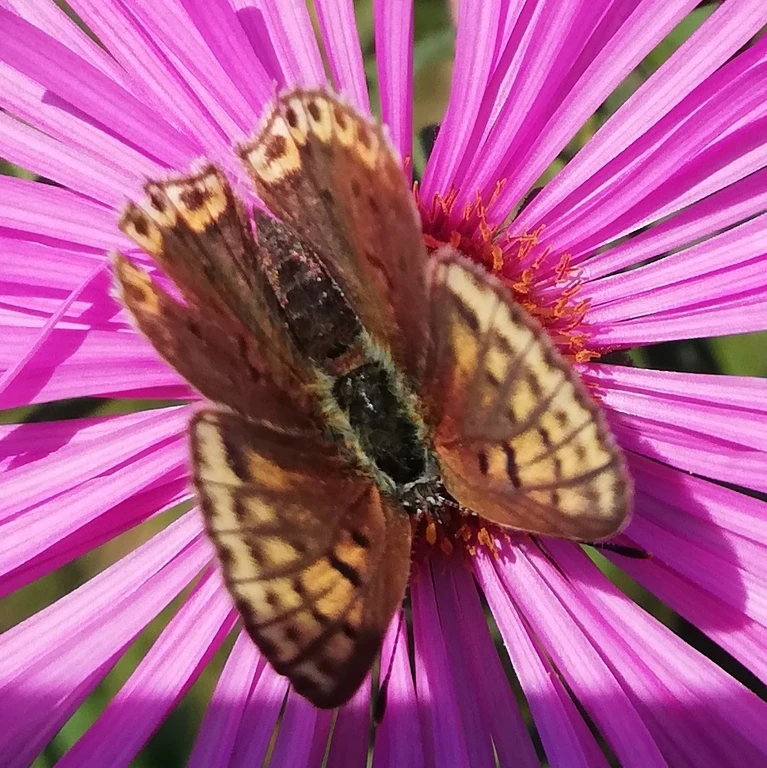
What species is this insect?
Lycaena tityrus (also Loweia tityrus)
